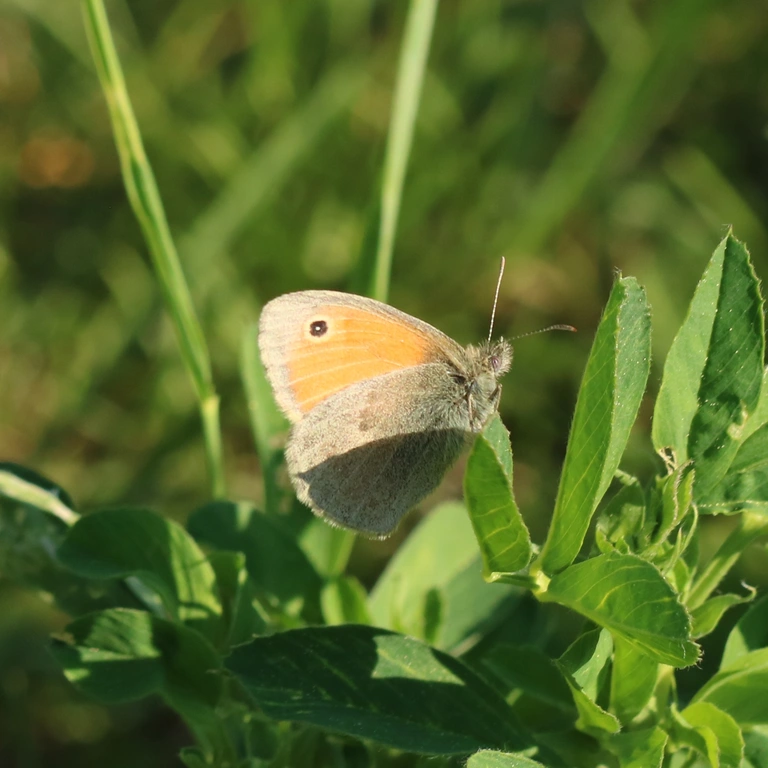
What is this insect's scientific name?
Coenonympha pamphilus
